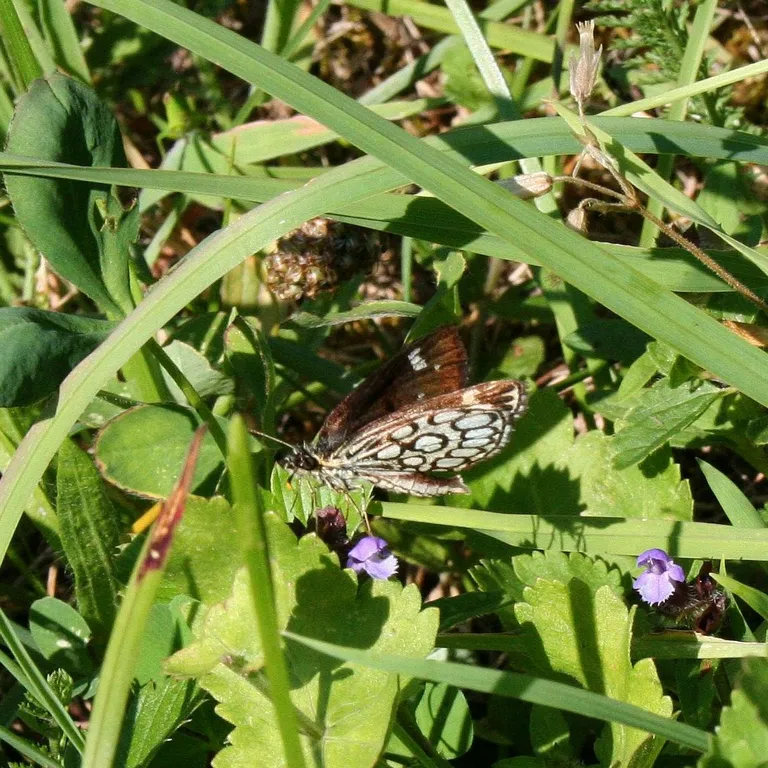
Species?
Heteropterus morpheus
